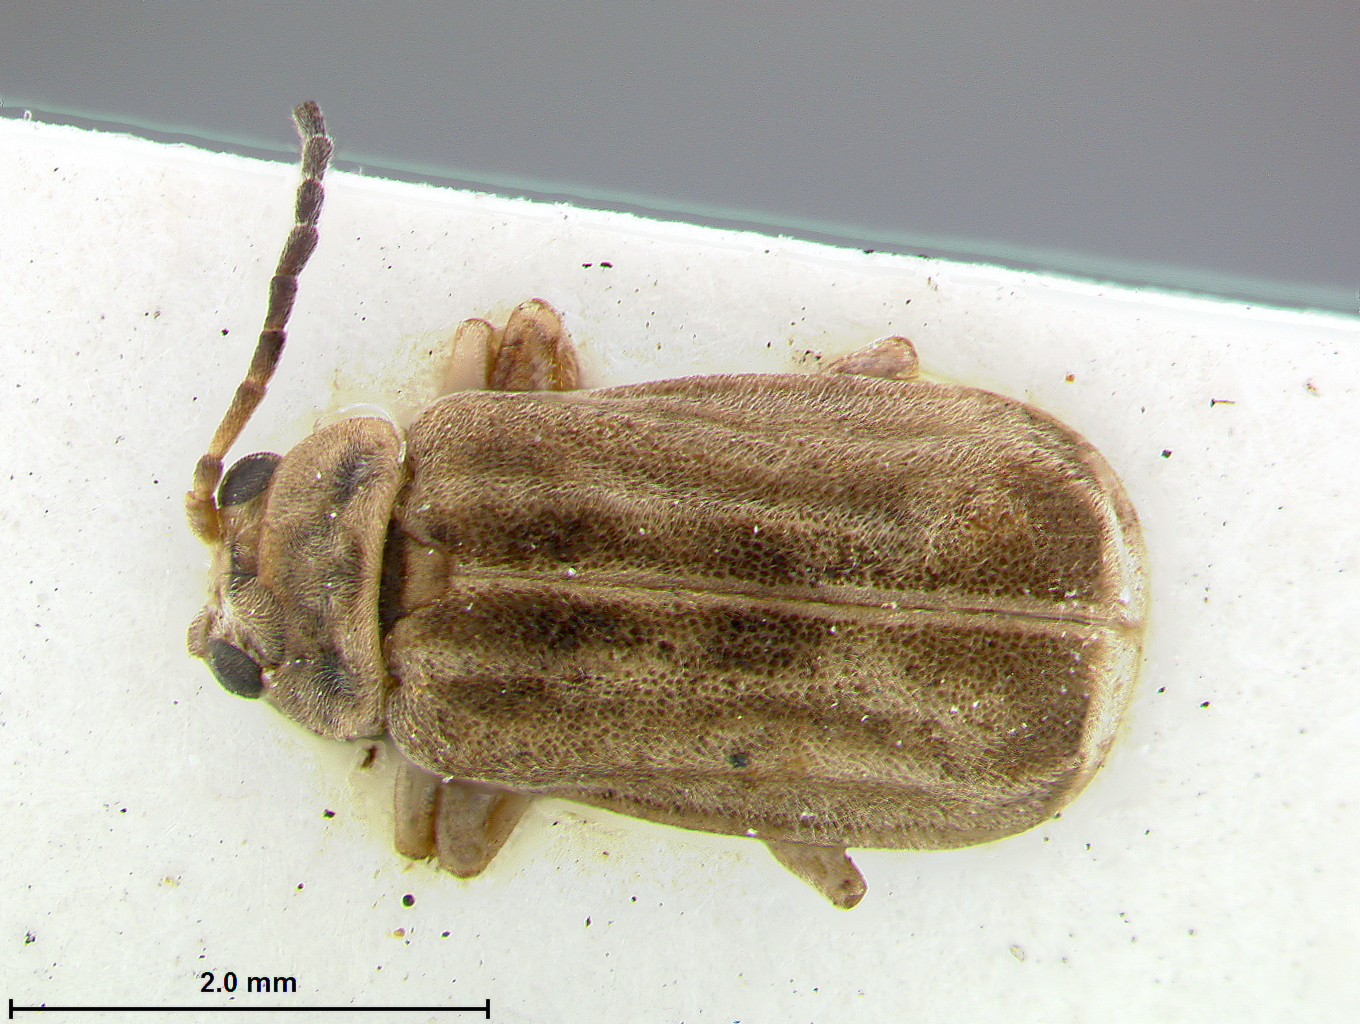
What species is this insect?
Galerucella brevicollis
